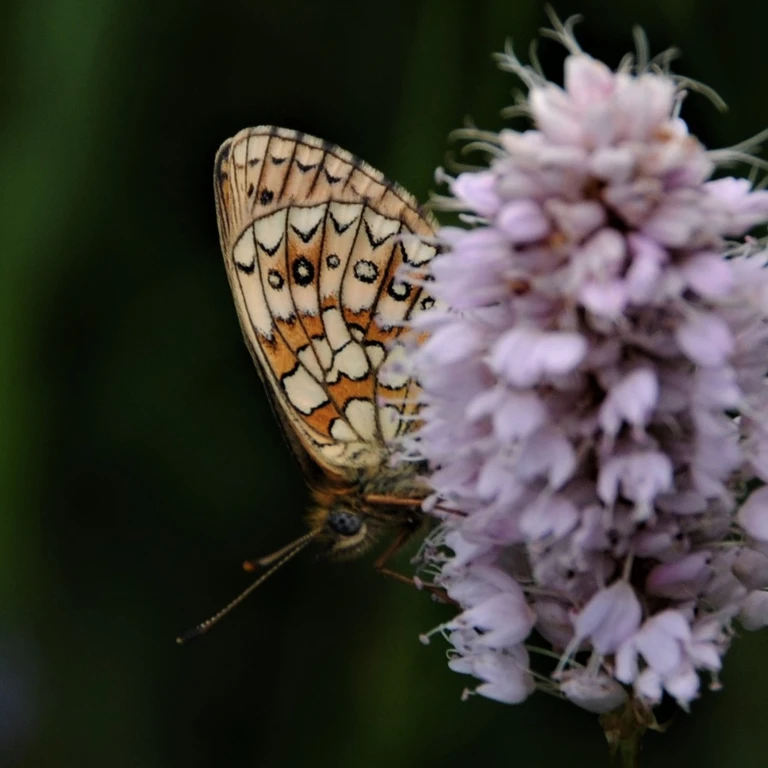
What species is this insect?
Boloria eunomia
